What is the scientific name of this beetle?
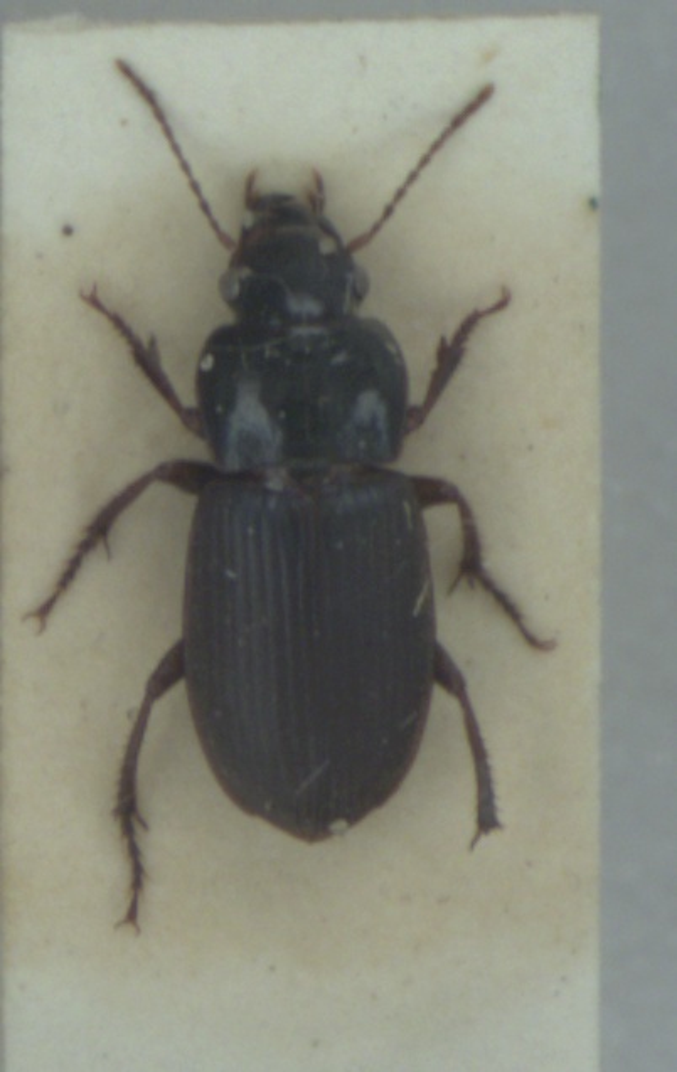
Harpalus affinis
